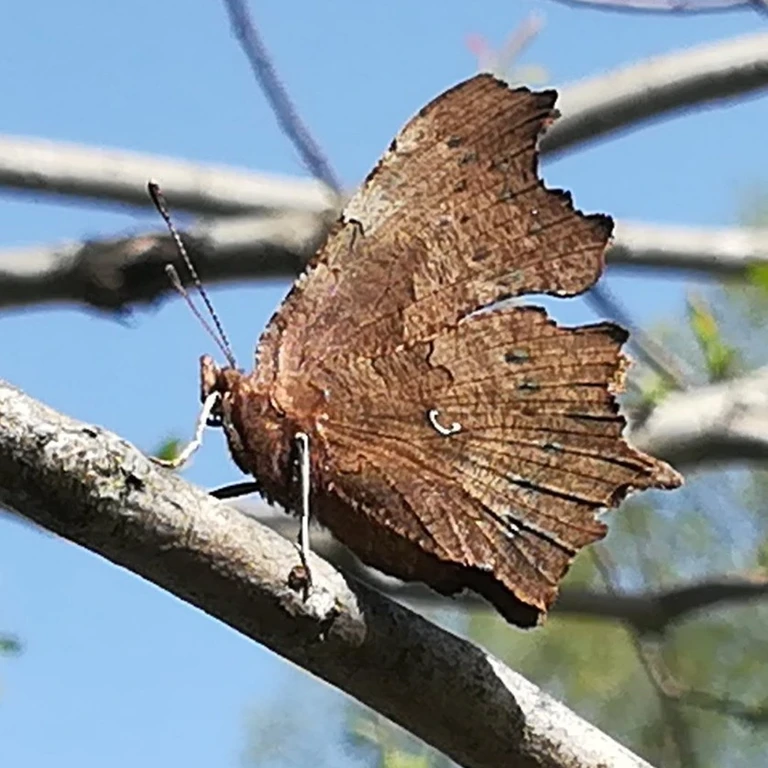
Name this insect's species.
Polygonia c-album
